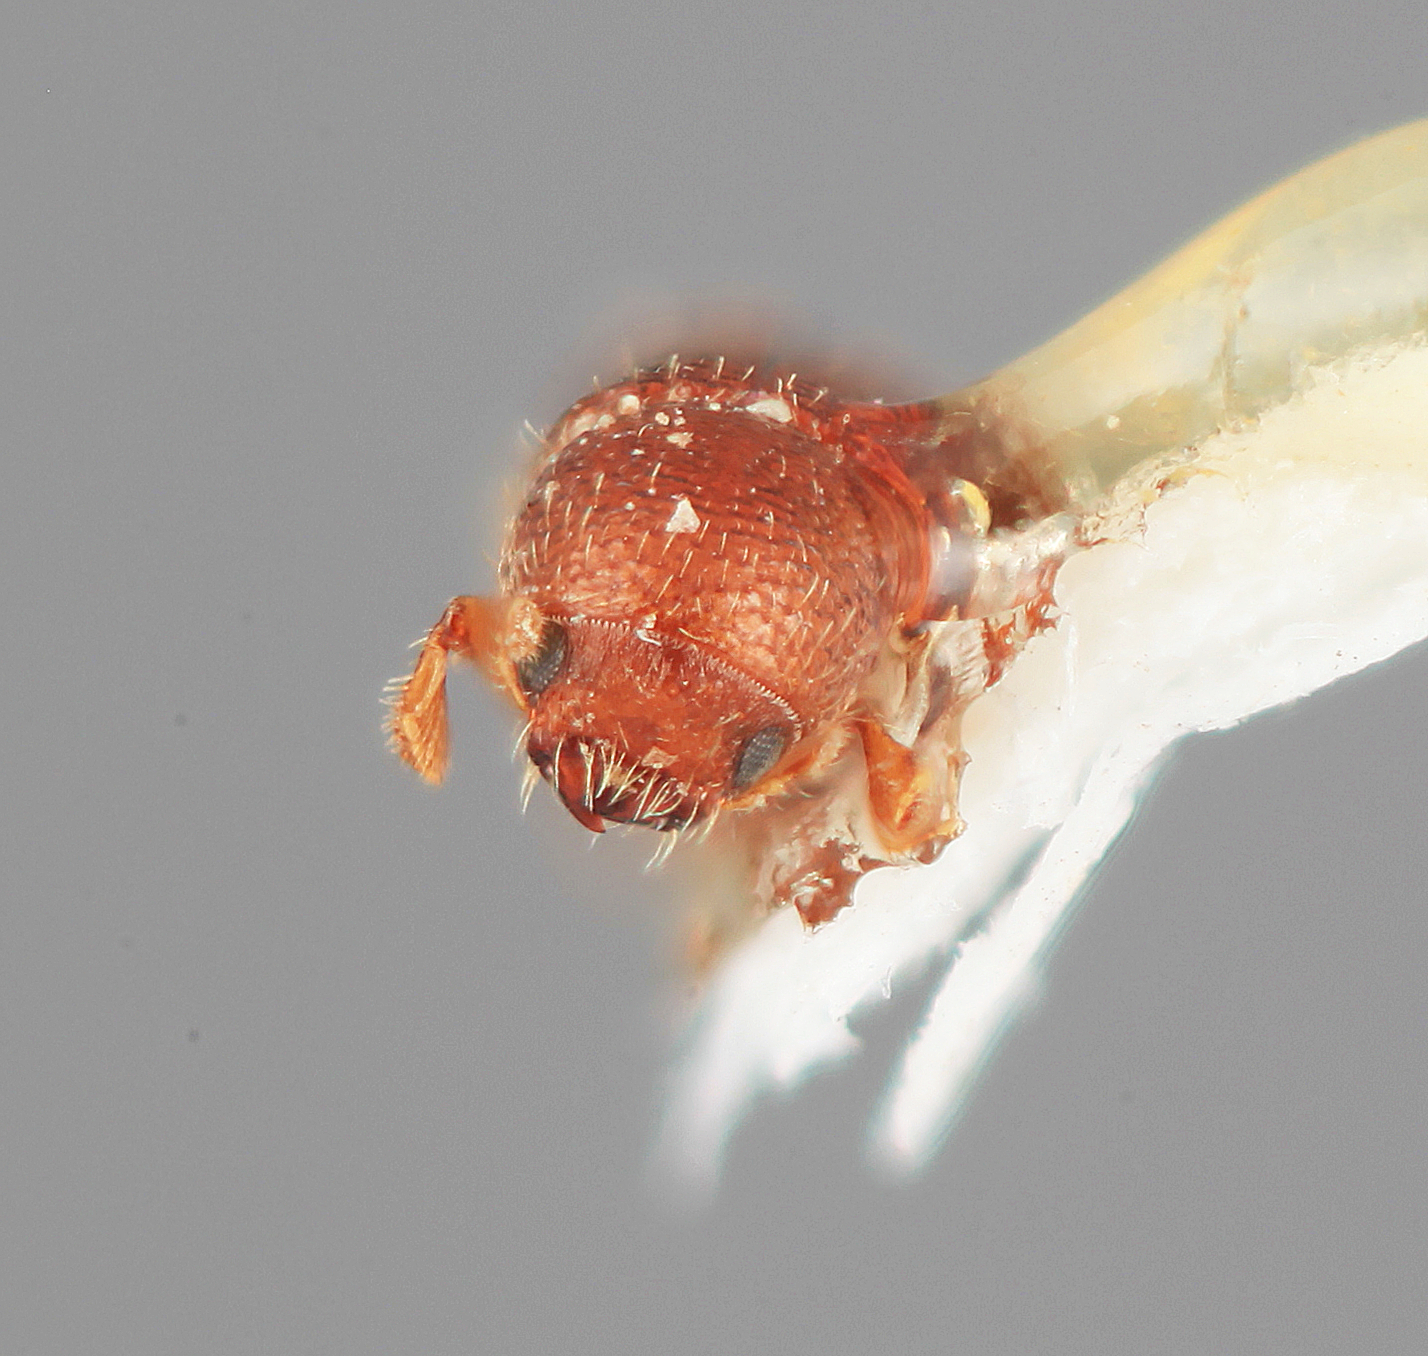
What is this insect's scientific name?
Dendrocranulus conditus
